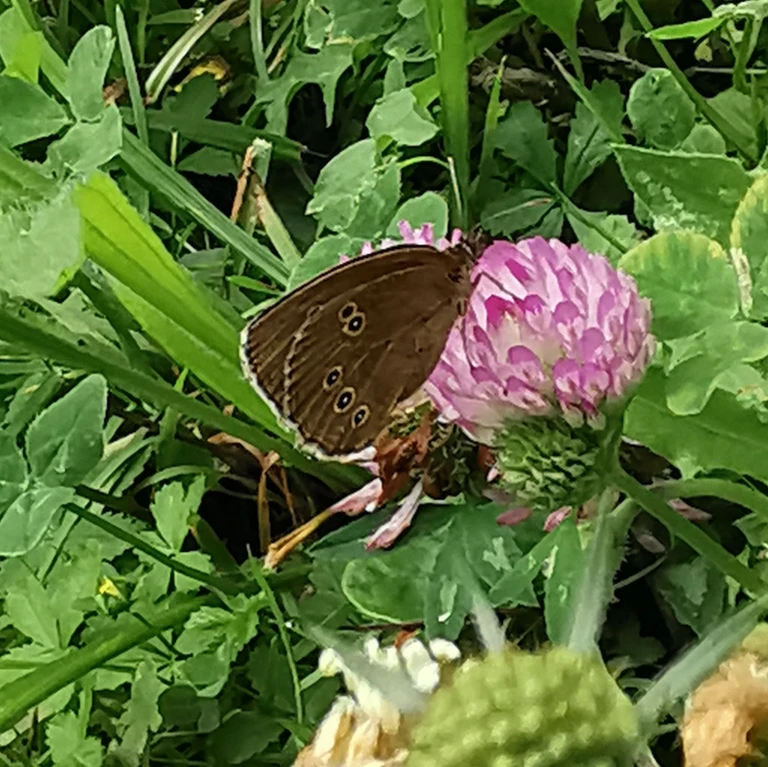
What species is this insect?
Aphantopus hyperantus
